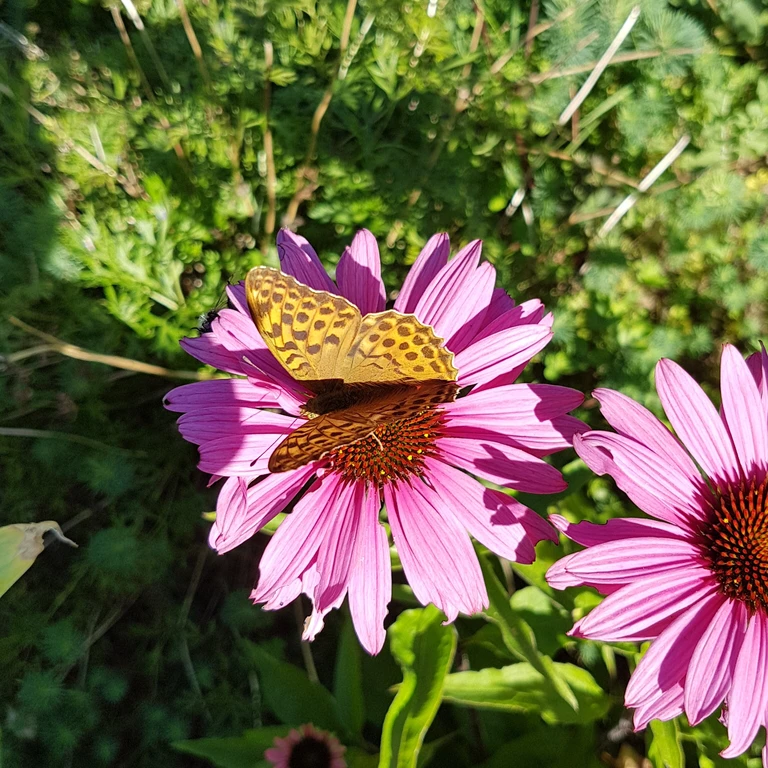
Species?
Argynnis paphia
